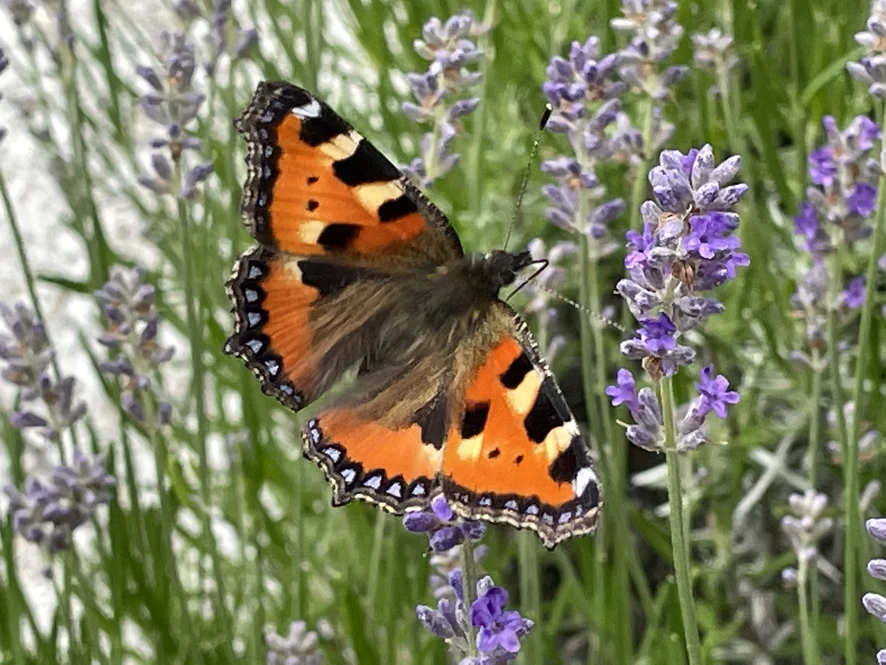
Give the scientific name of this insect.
Aglais urticae
